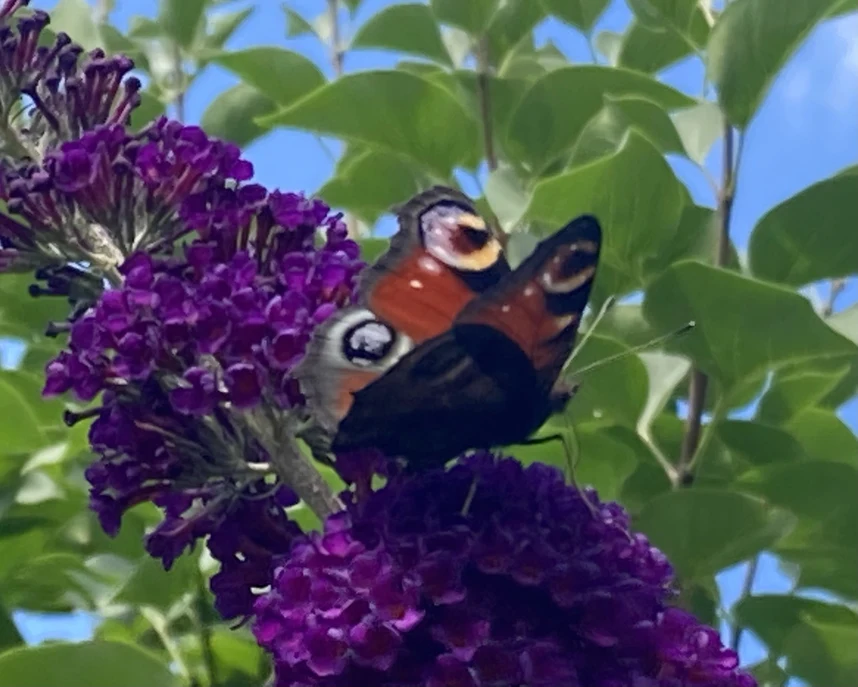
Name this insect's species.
Aglais io
